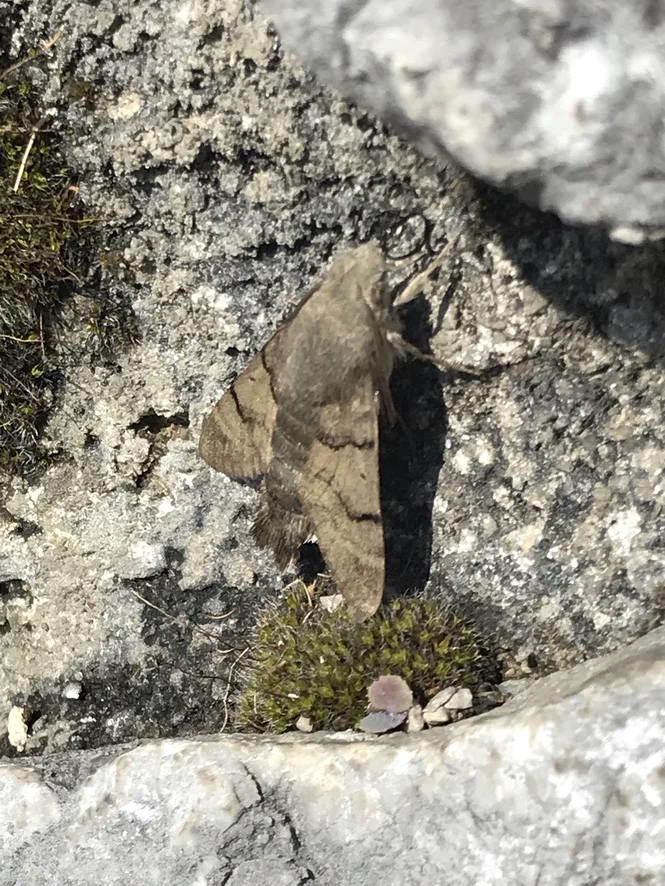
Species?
Macroglossum stellatarum
